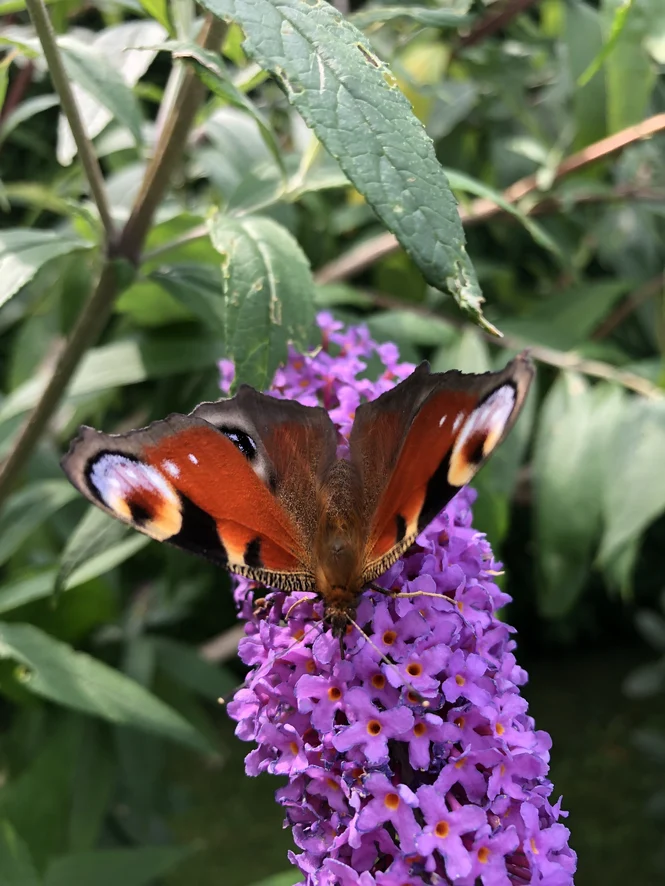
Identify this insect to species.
Aglais io
